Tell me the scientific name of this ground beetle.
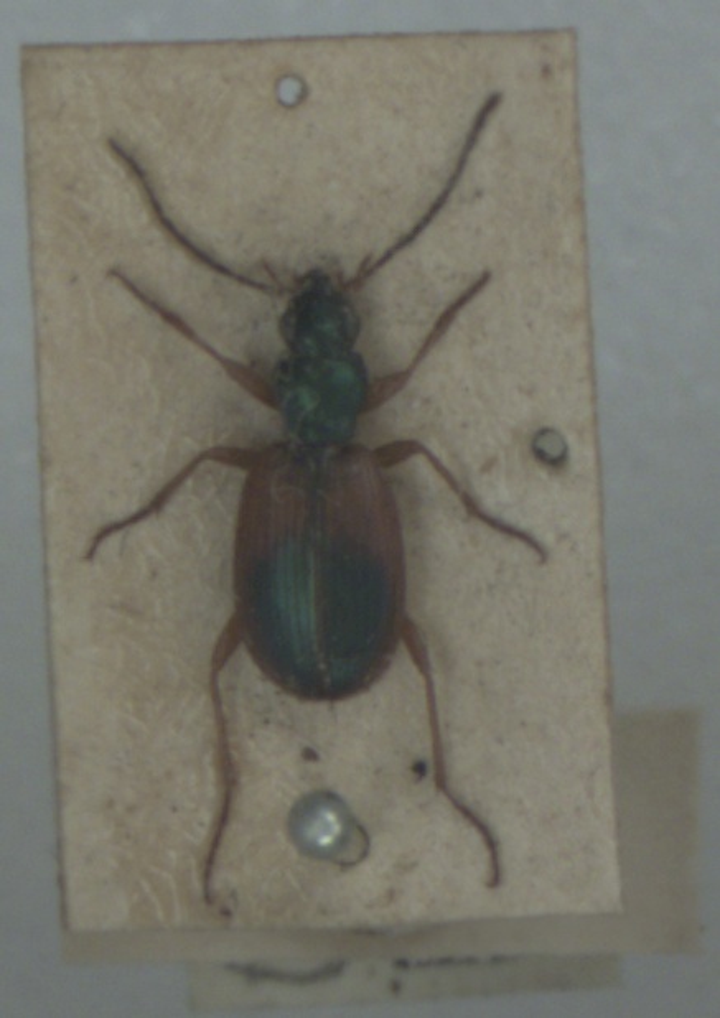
Anchomenus dorsalis
